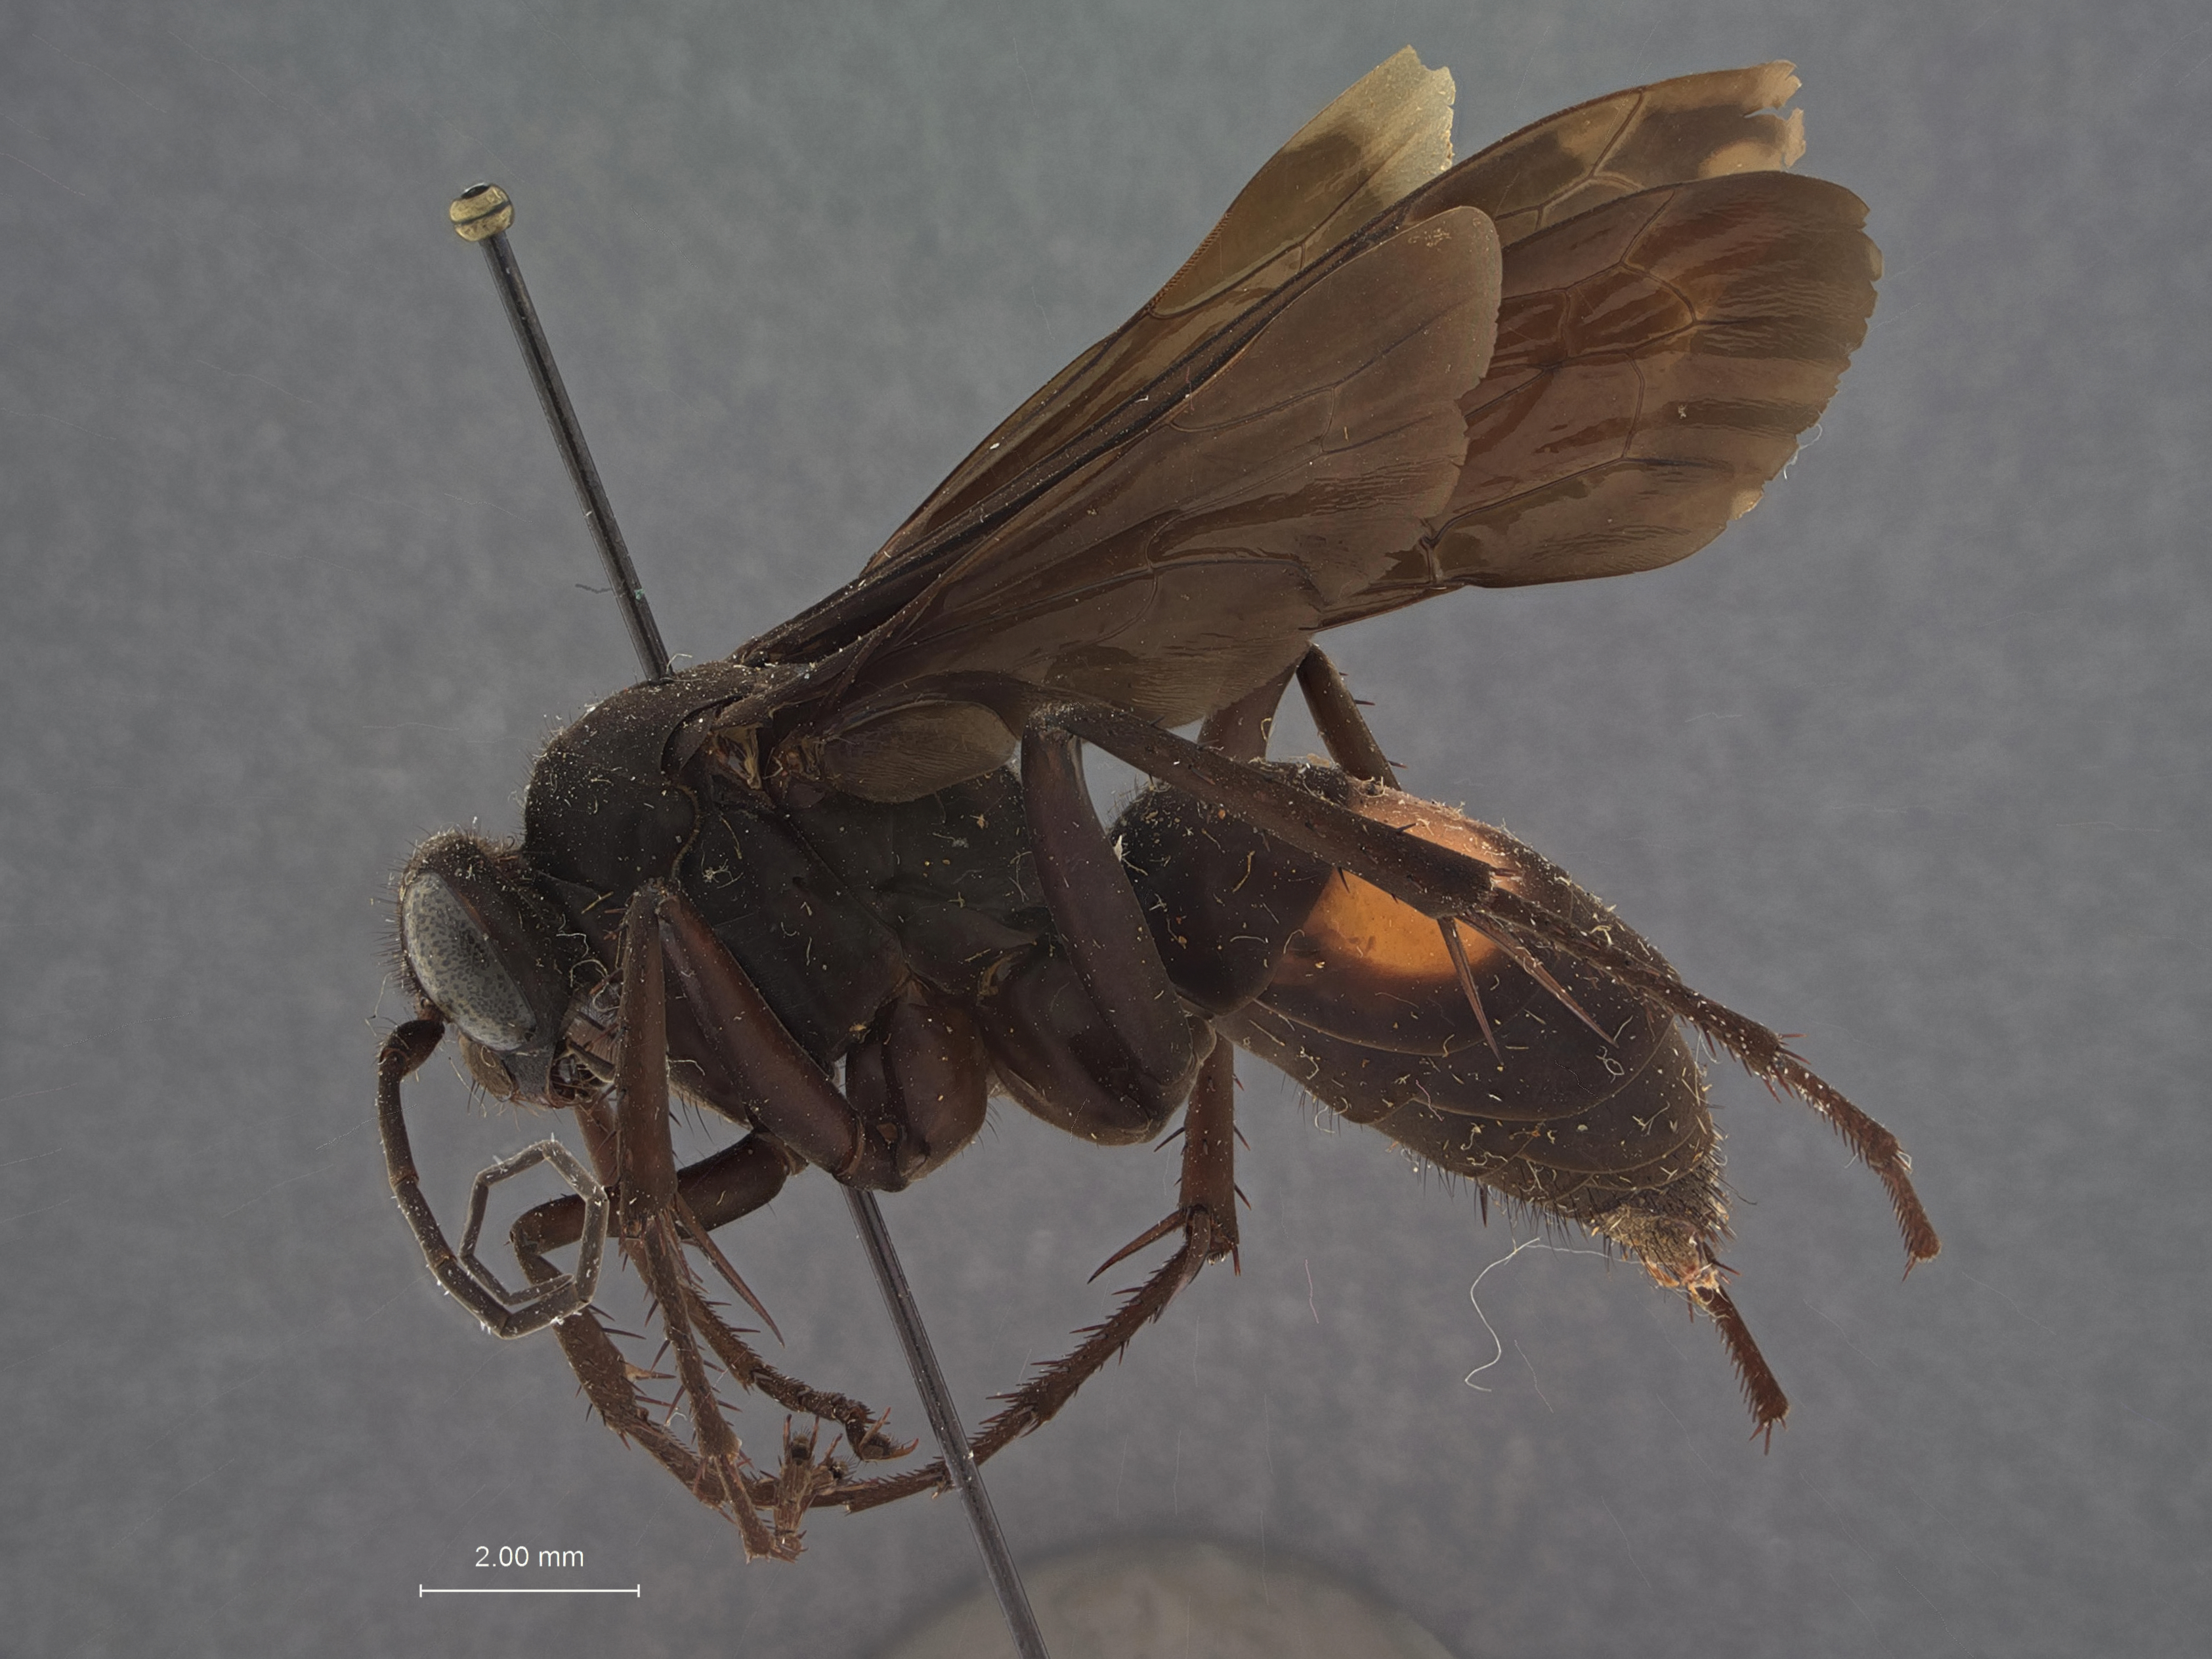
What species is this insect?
Lophopompilus bengtssoni
